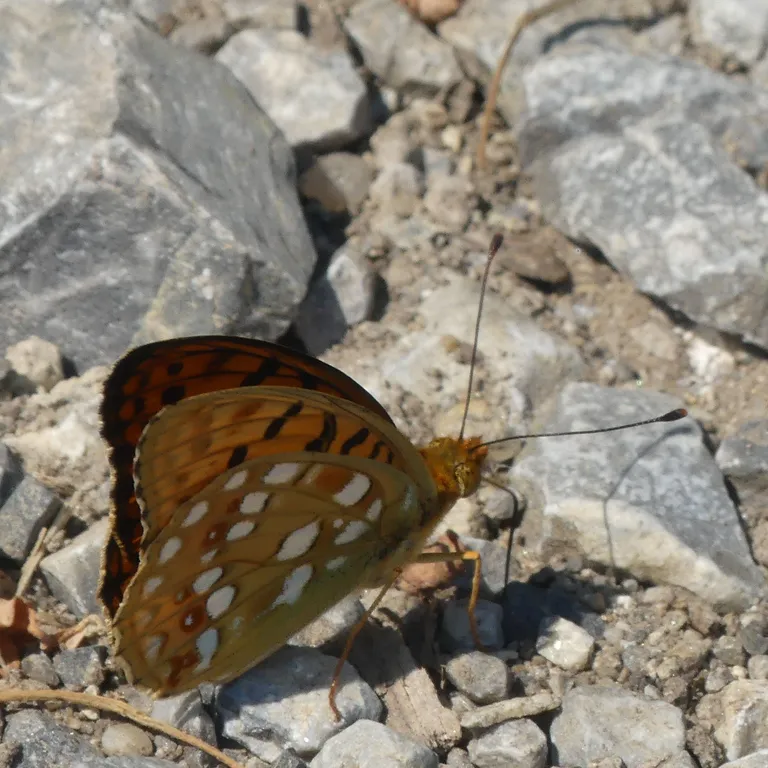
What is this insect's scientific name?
Fabriciana adippe
